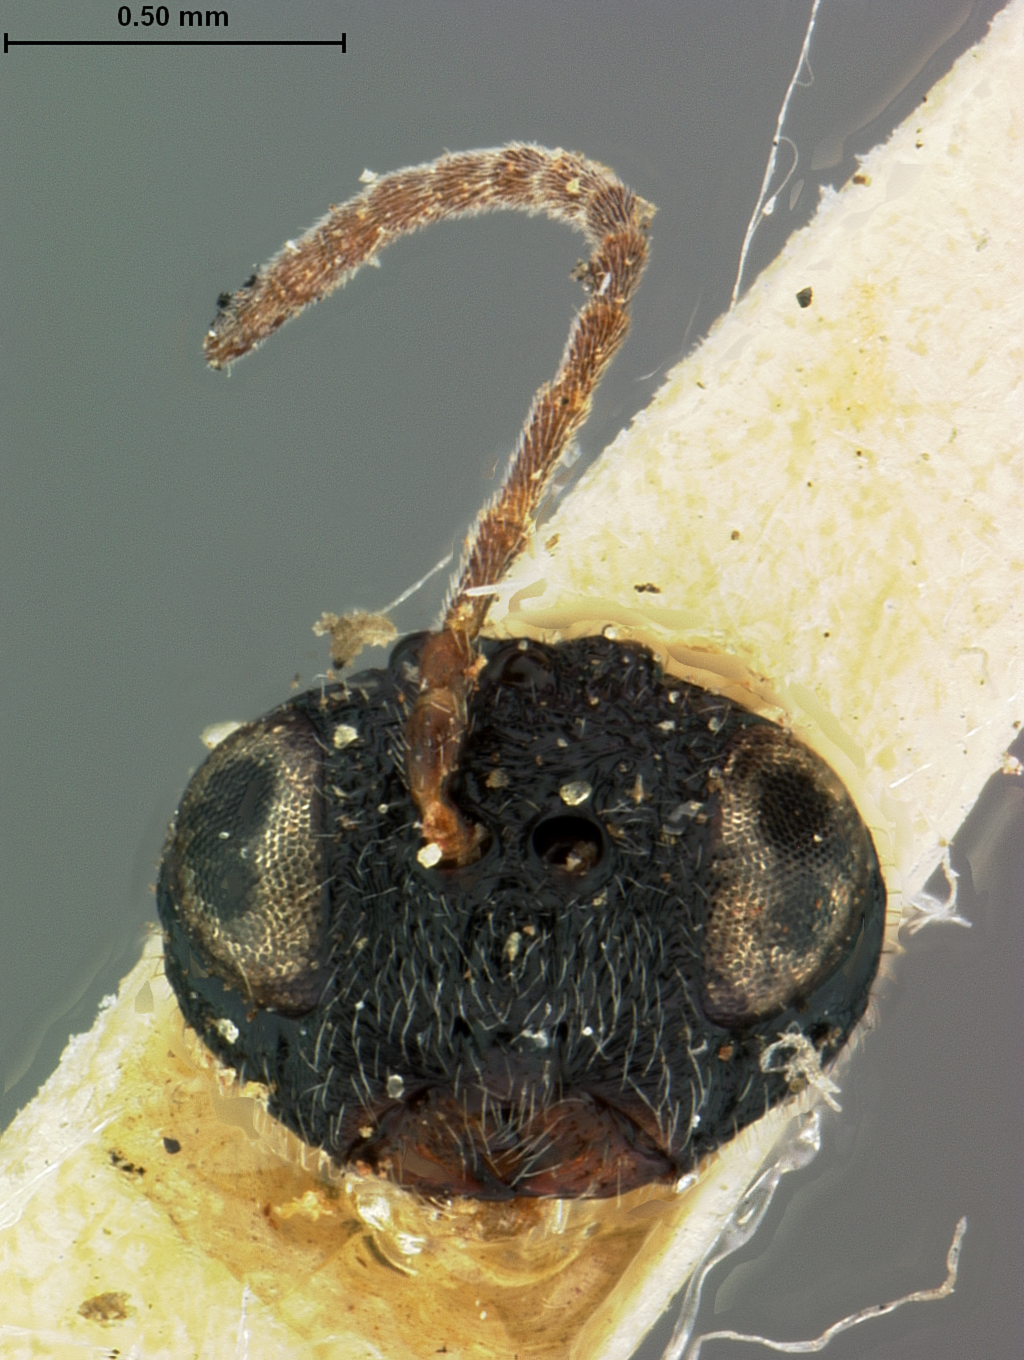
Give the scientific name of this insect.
Andricus yosemite
